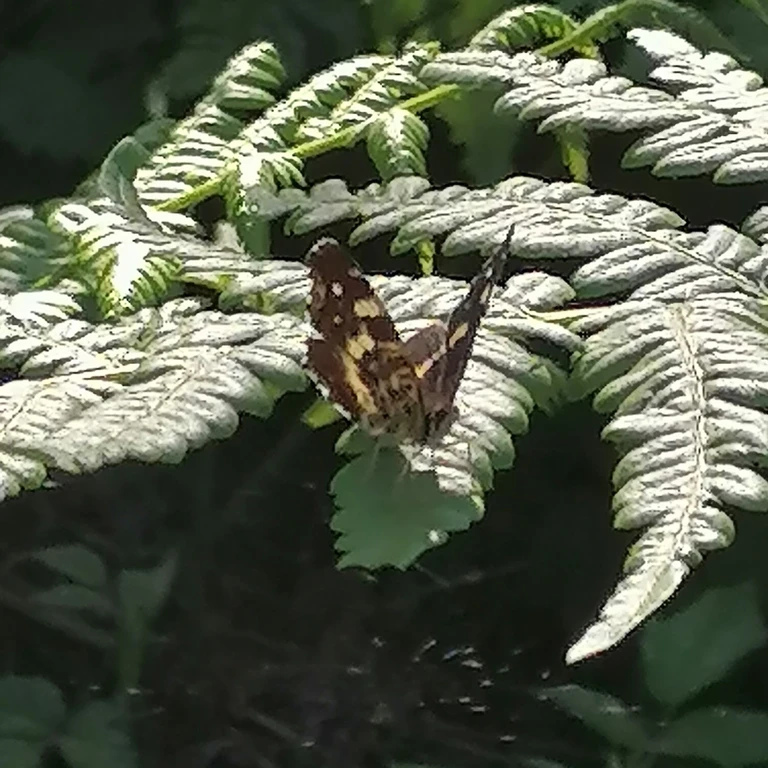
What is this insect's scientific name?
Araschnia levana
